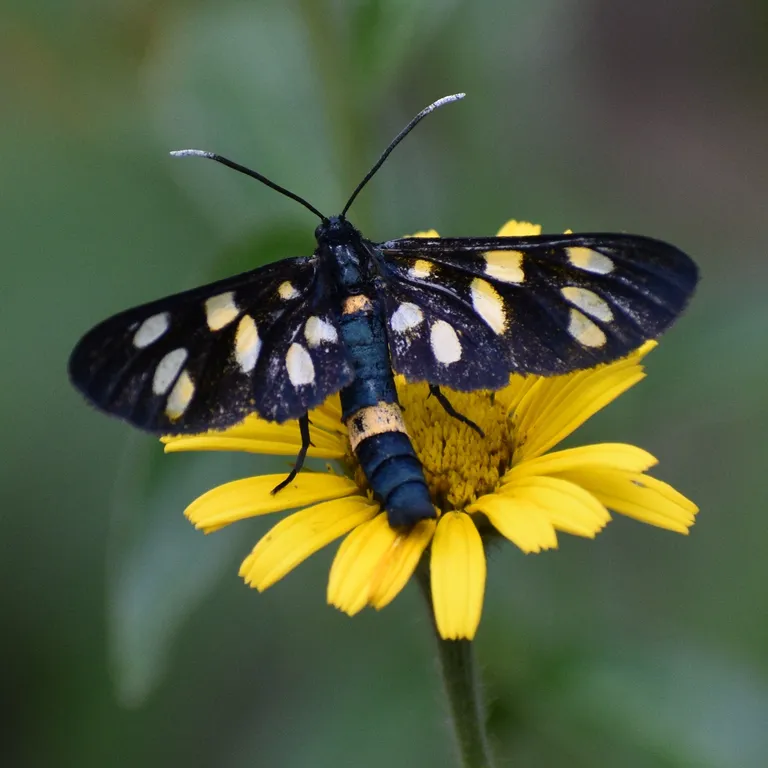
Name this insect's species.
Amata phegea
